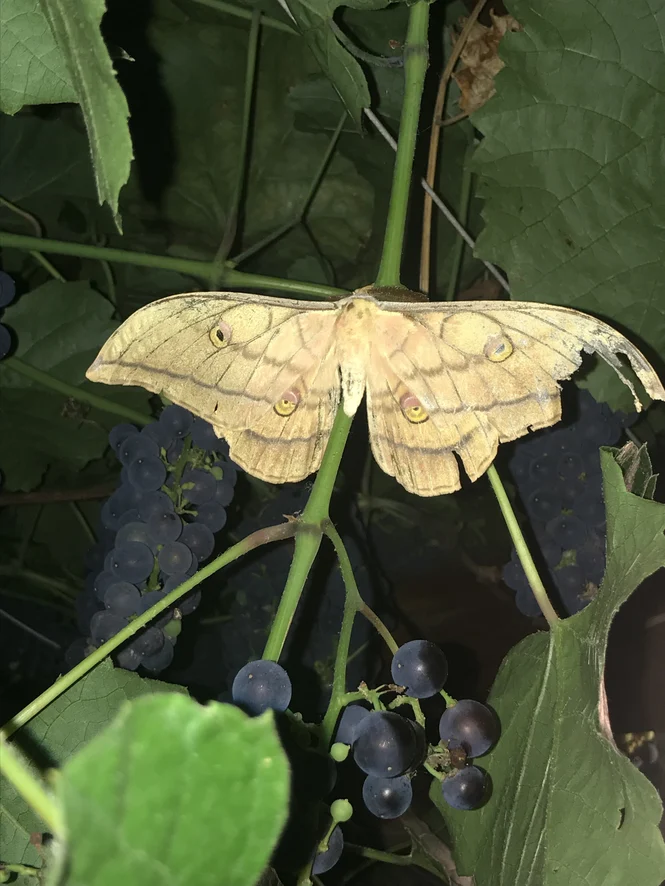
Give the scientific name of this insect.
Antheraea yamamai
